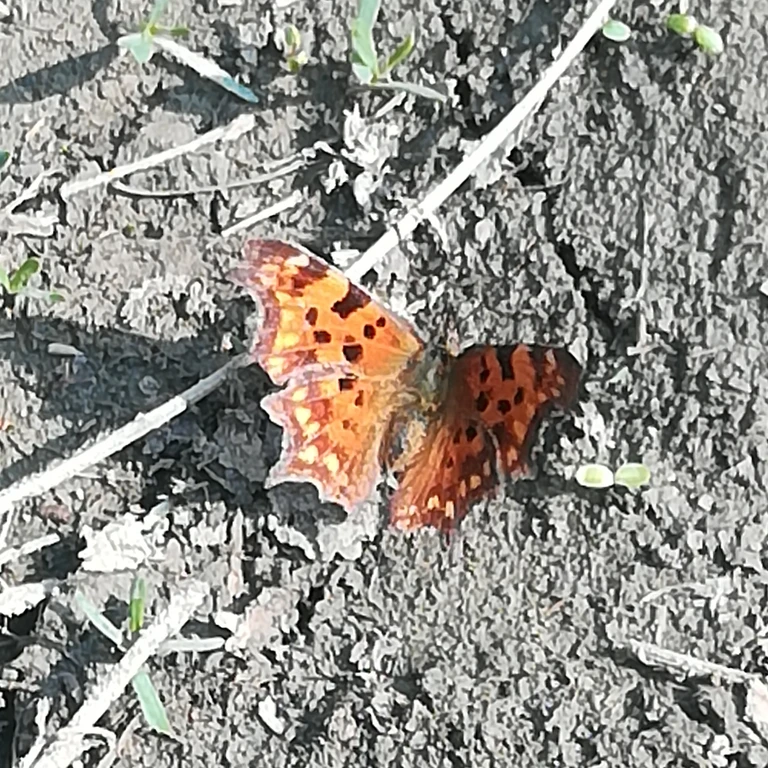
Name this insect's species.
Polygonia c-album
